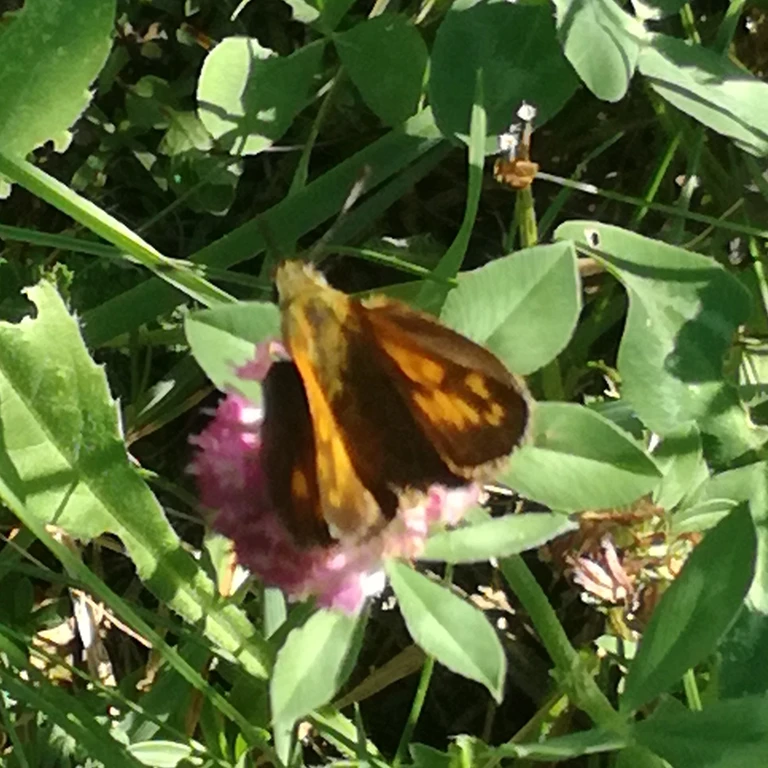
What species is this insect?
Ochlodes sylvanus (also Ochlodes venata)
